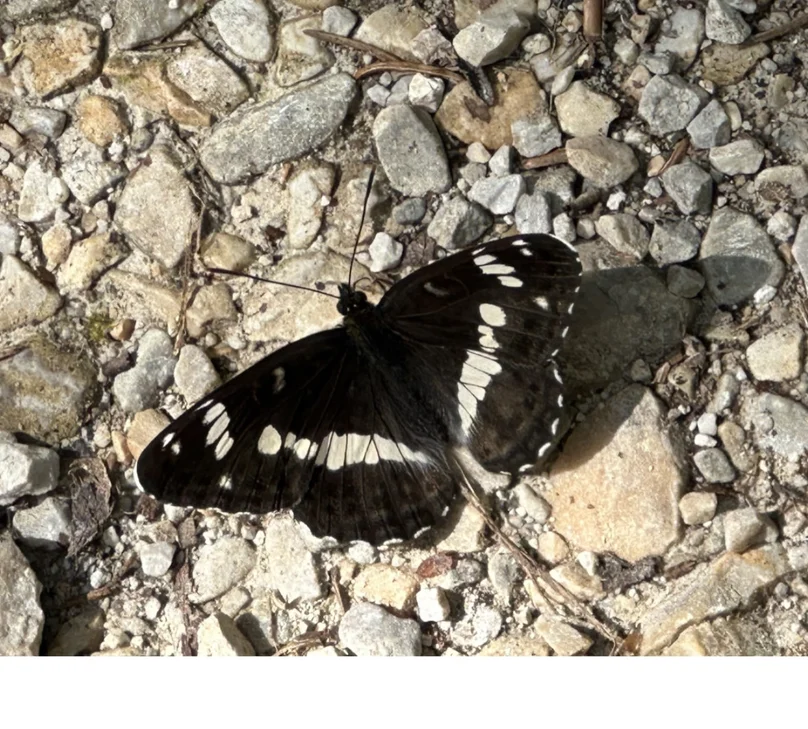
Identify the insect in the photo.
Limenitis camilla (also Ladoga camilla)
